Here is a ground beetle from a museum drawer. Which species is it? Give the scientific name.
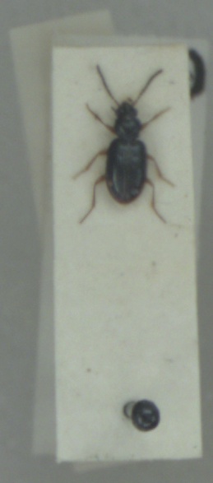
Bembidion assimile
